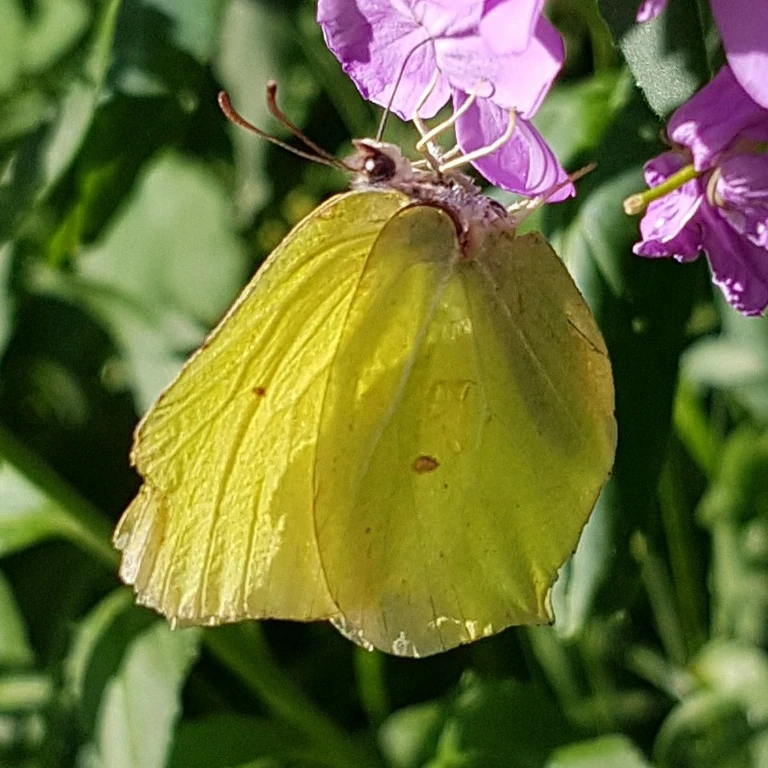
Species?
Gonepteryx rhamni
